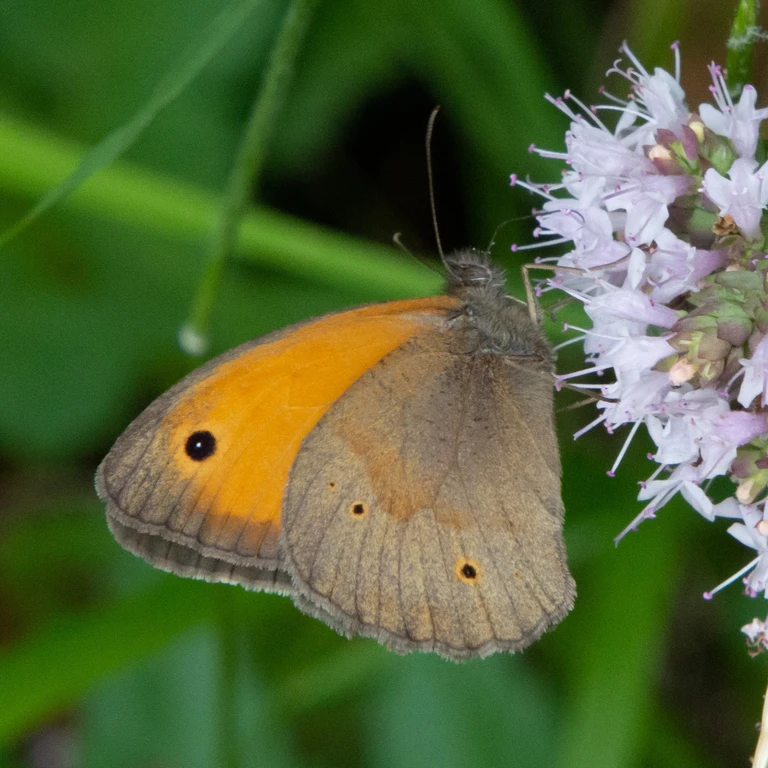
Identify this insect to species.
Maniola jurtina
